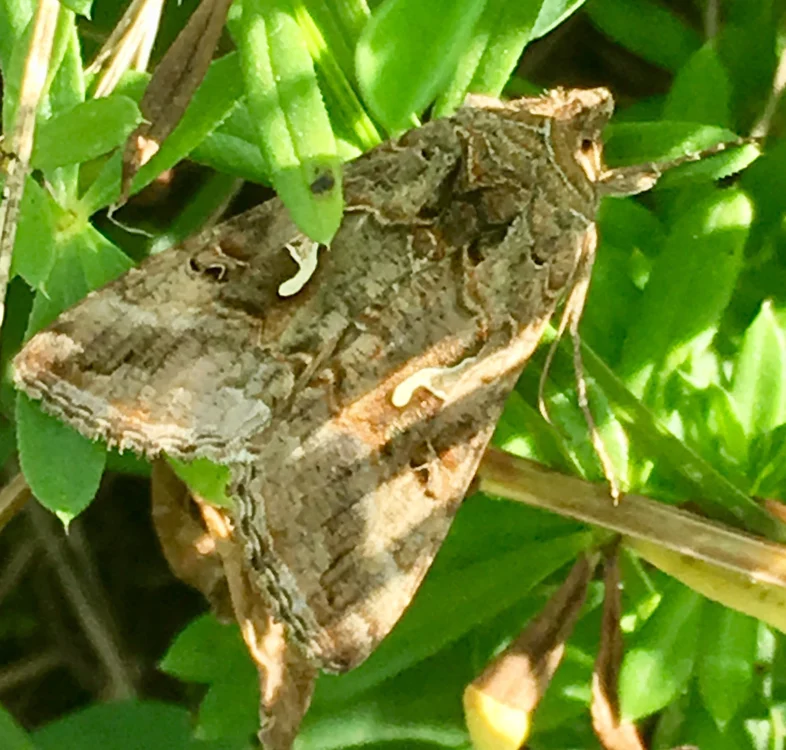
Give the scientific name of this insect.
Autographa gamma
